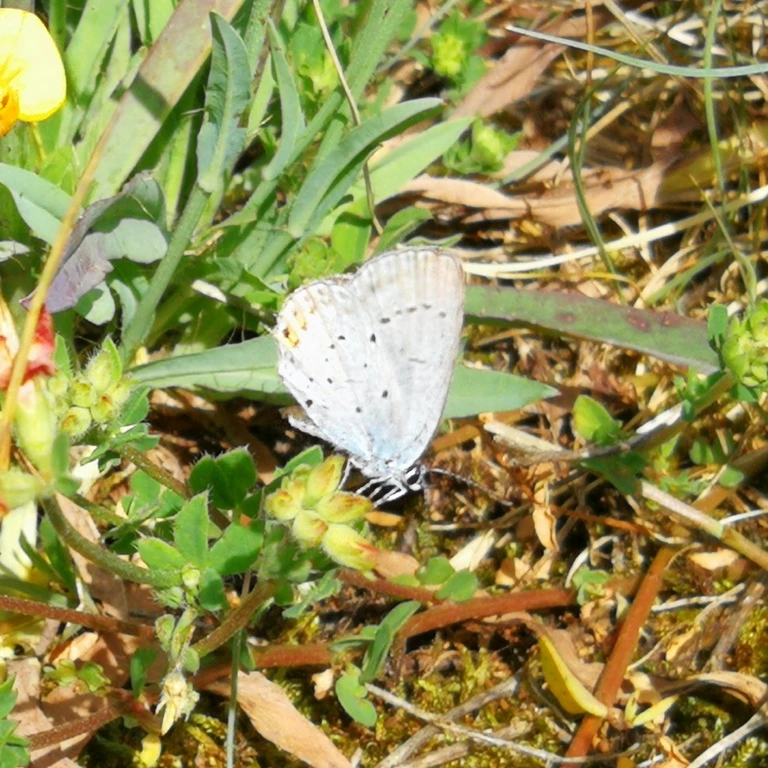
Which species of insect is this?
Cupido argiades (also Elkalyce argiades)
